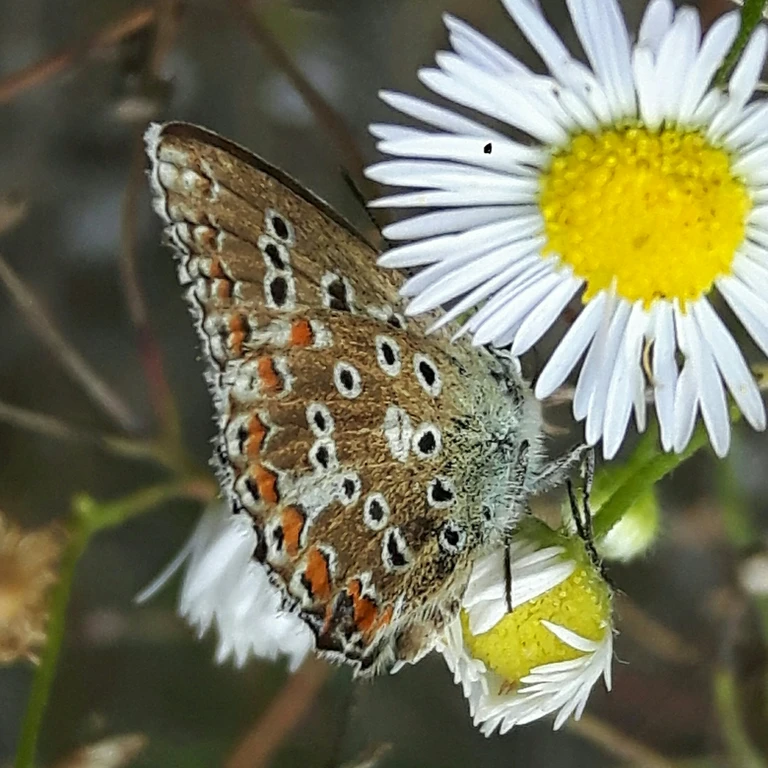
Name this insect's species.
Lysandra coridon
